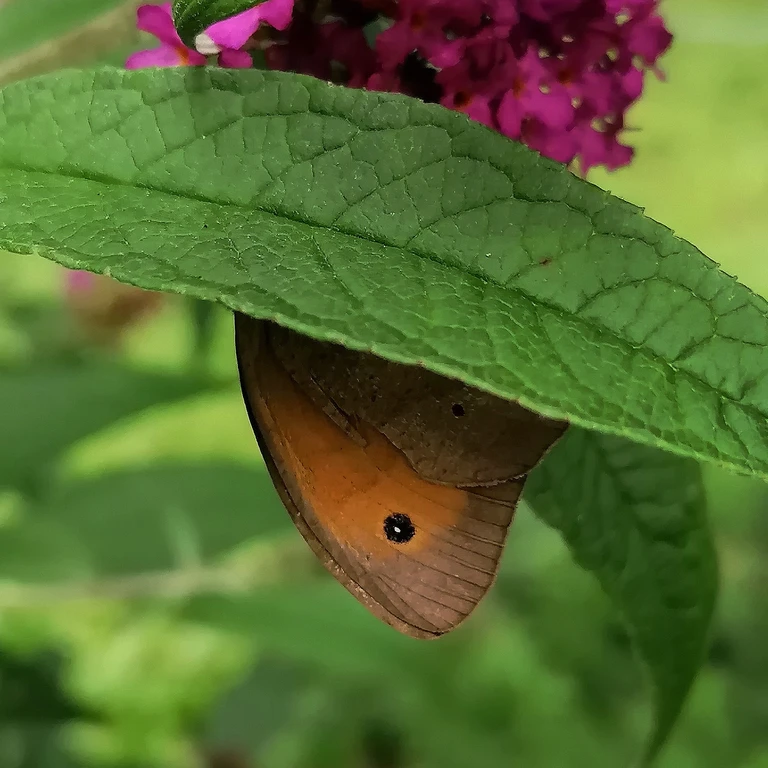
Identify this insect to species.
Maniola jurtina
